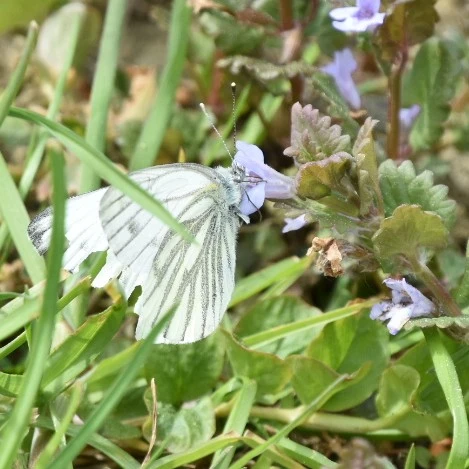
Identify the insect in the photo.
Pieris napi
